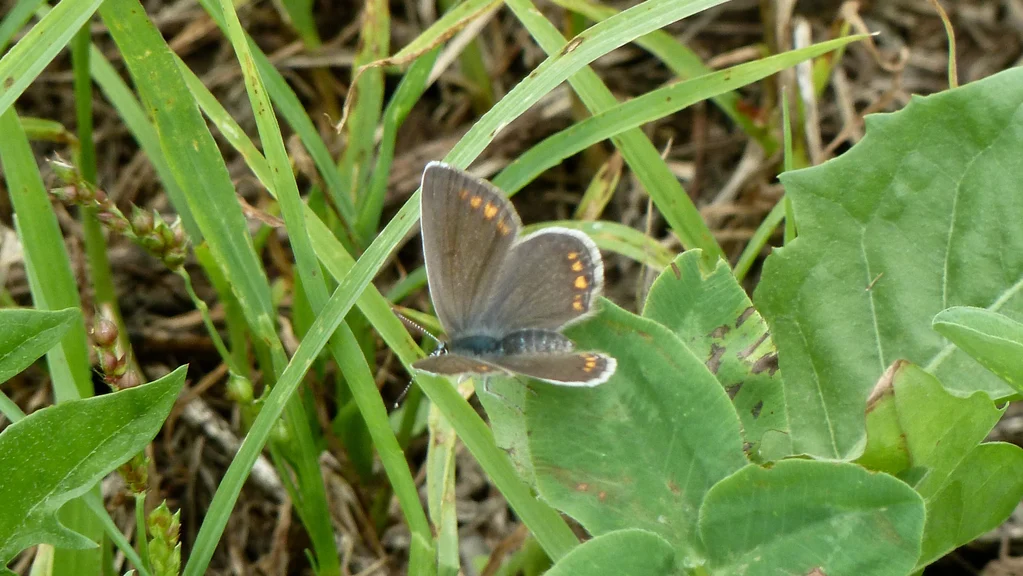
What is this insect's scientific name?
Polyommatus icarus
